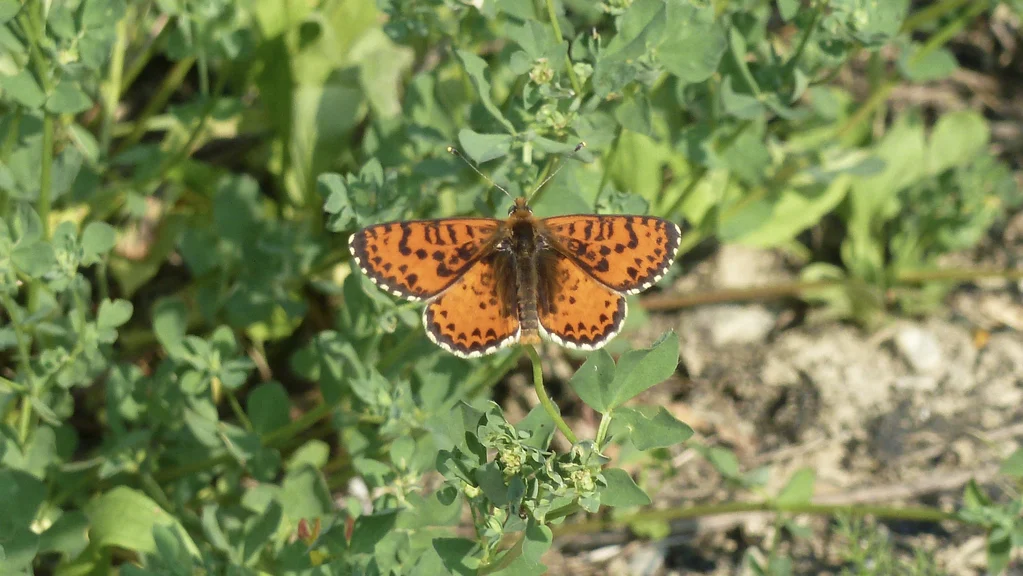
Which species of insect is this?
Melitaea didyma
